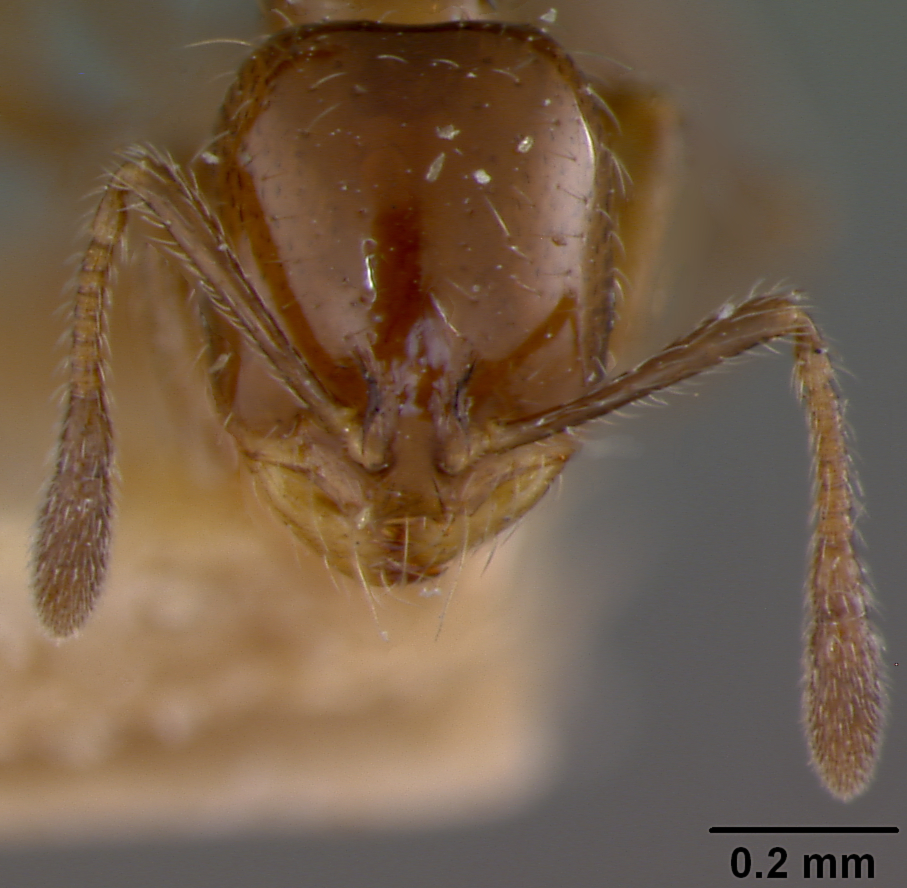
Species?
Solenopsis latastei
